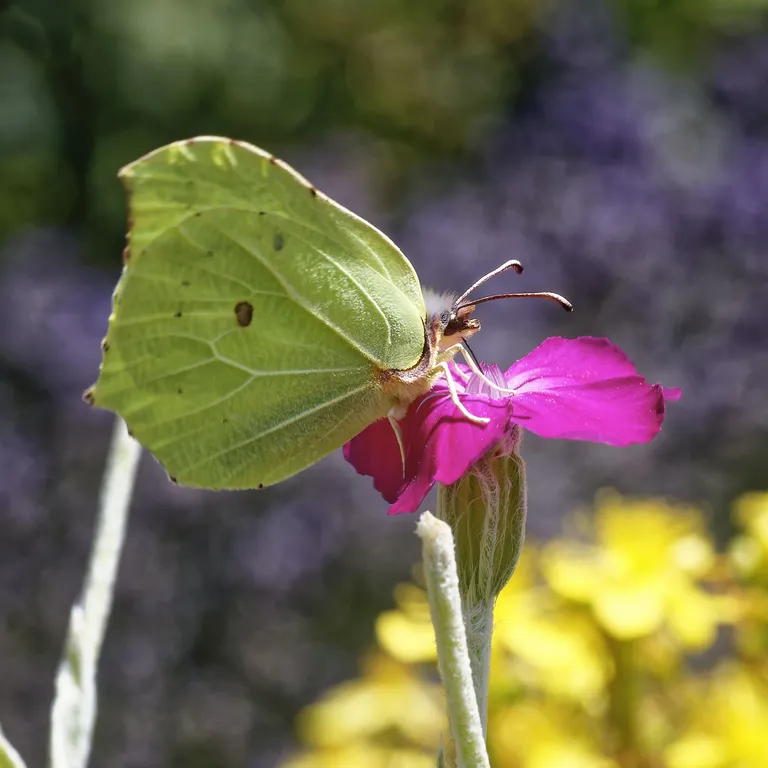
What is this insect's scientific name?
Gonepteryx rhamni
